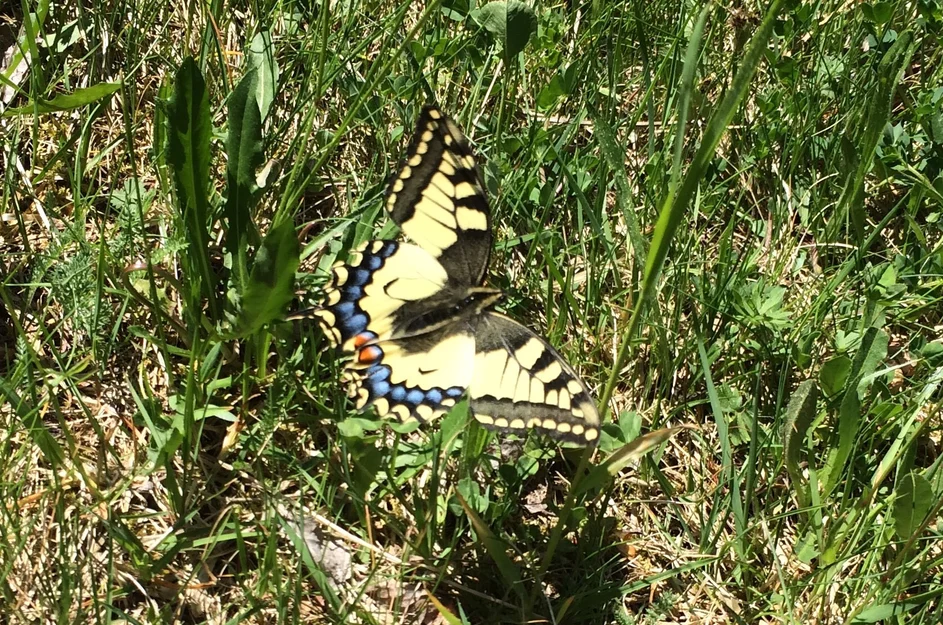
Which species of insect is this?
Papilio machaon
